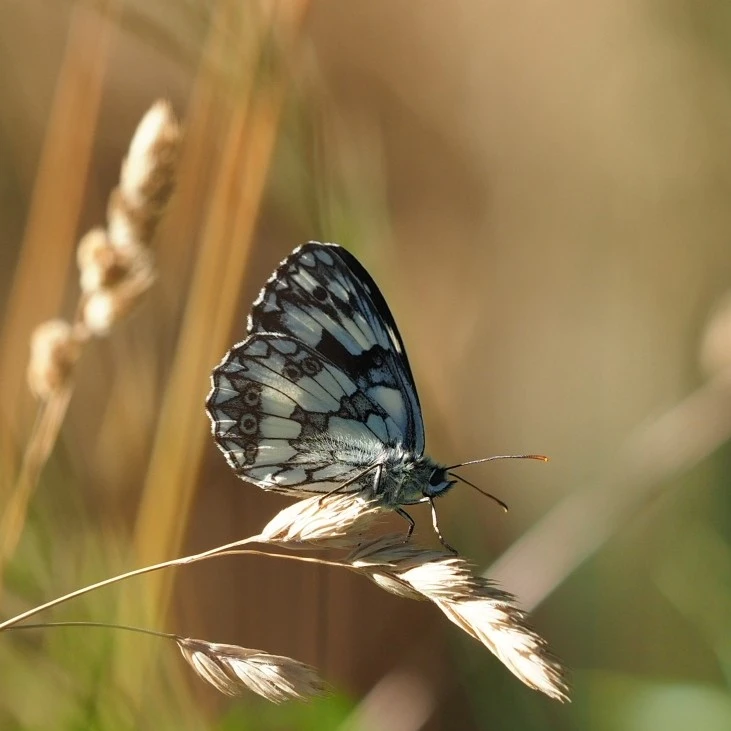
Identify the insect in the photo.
Melanargia galathea
